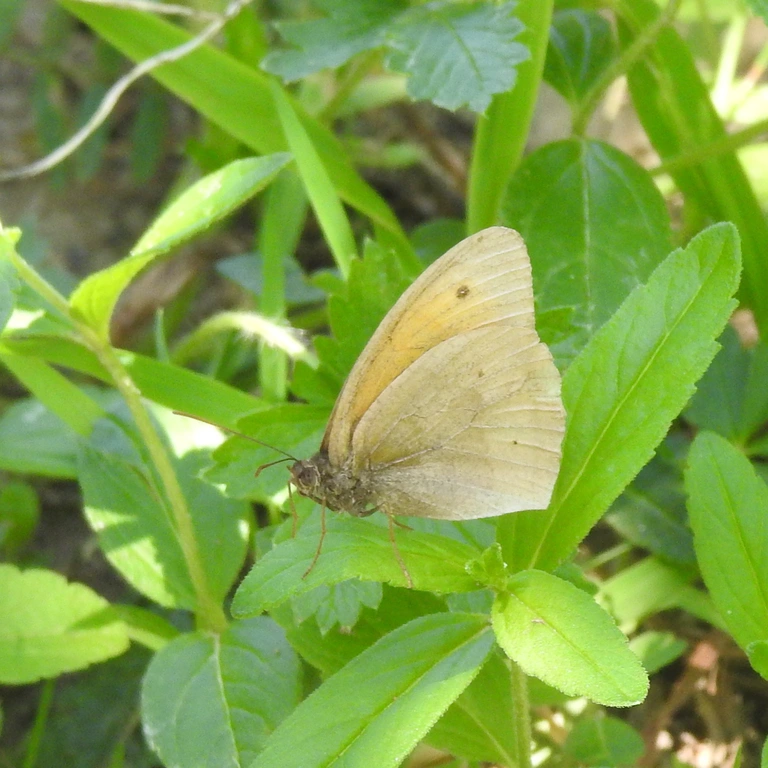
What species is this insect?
Maniola jurtina
